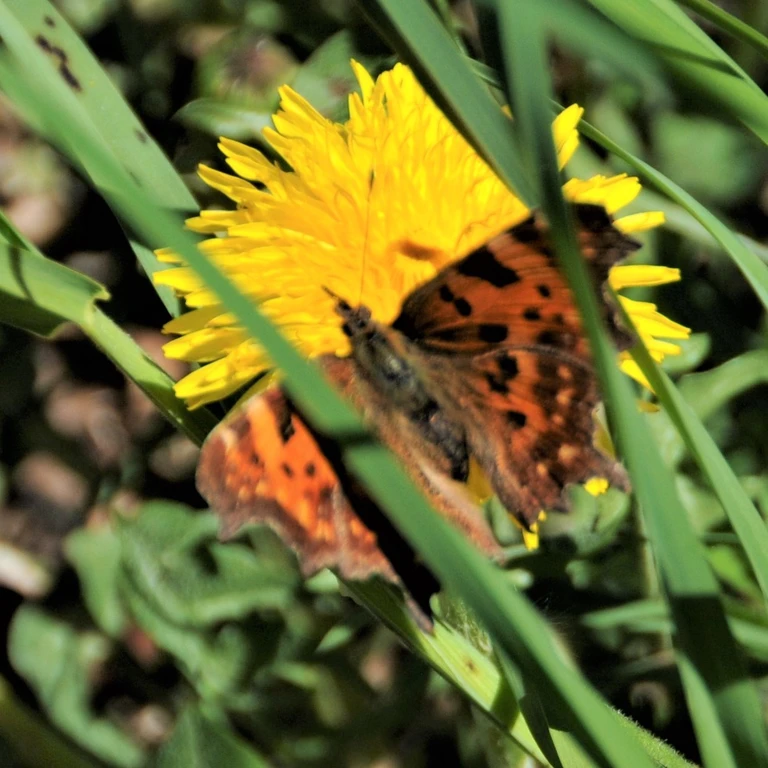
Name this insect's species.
Polygonia c-album
